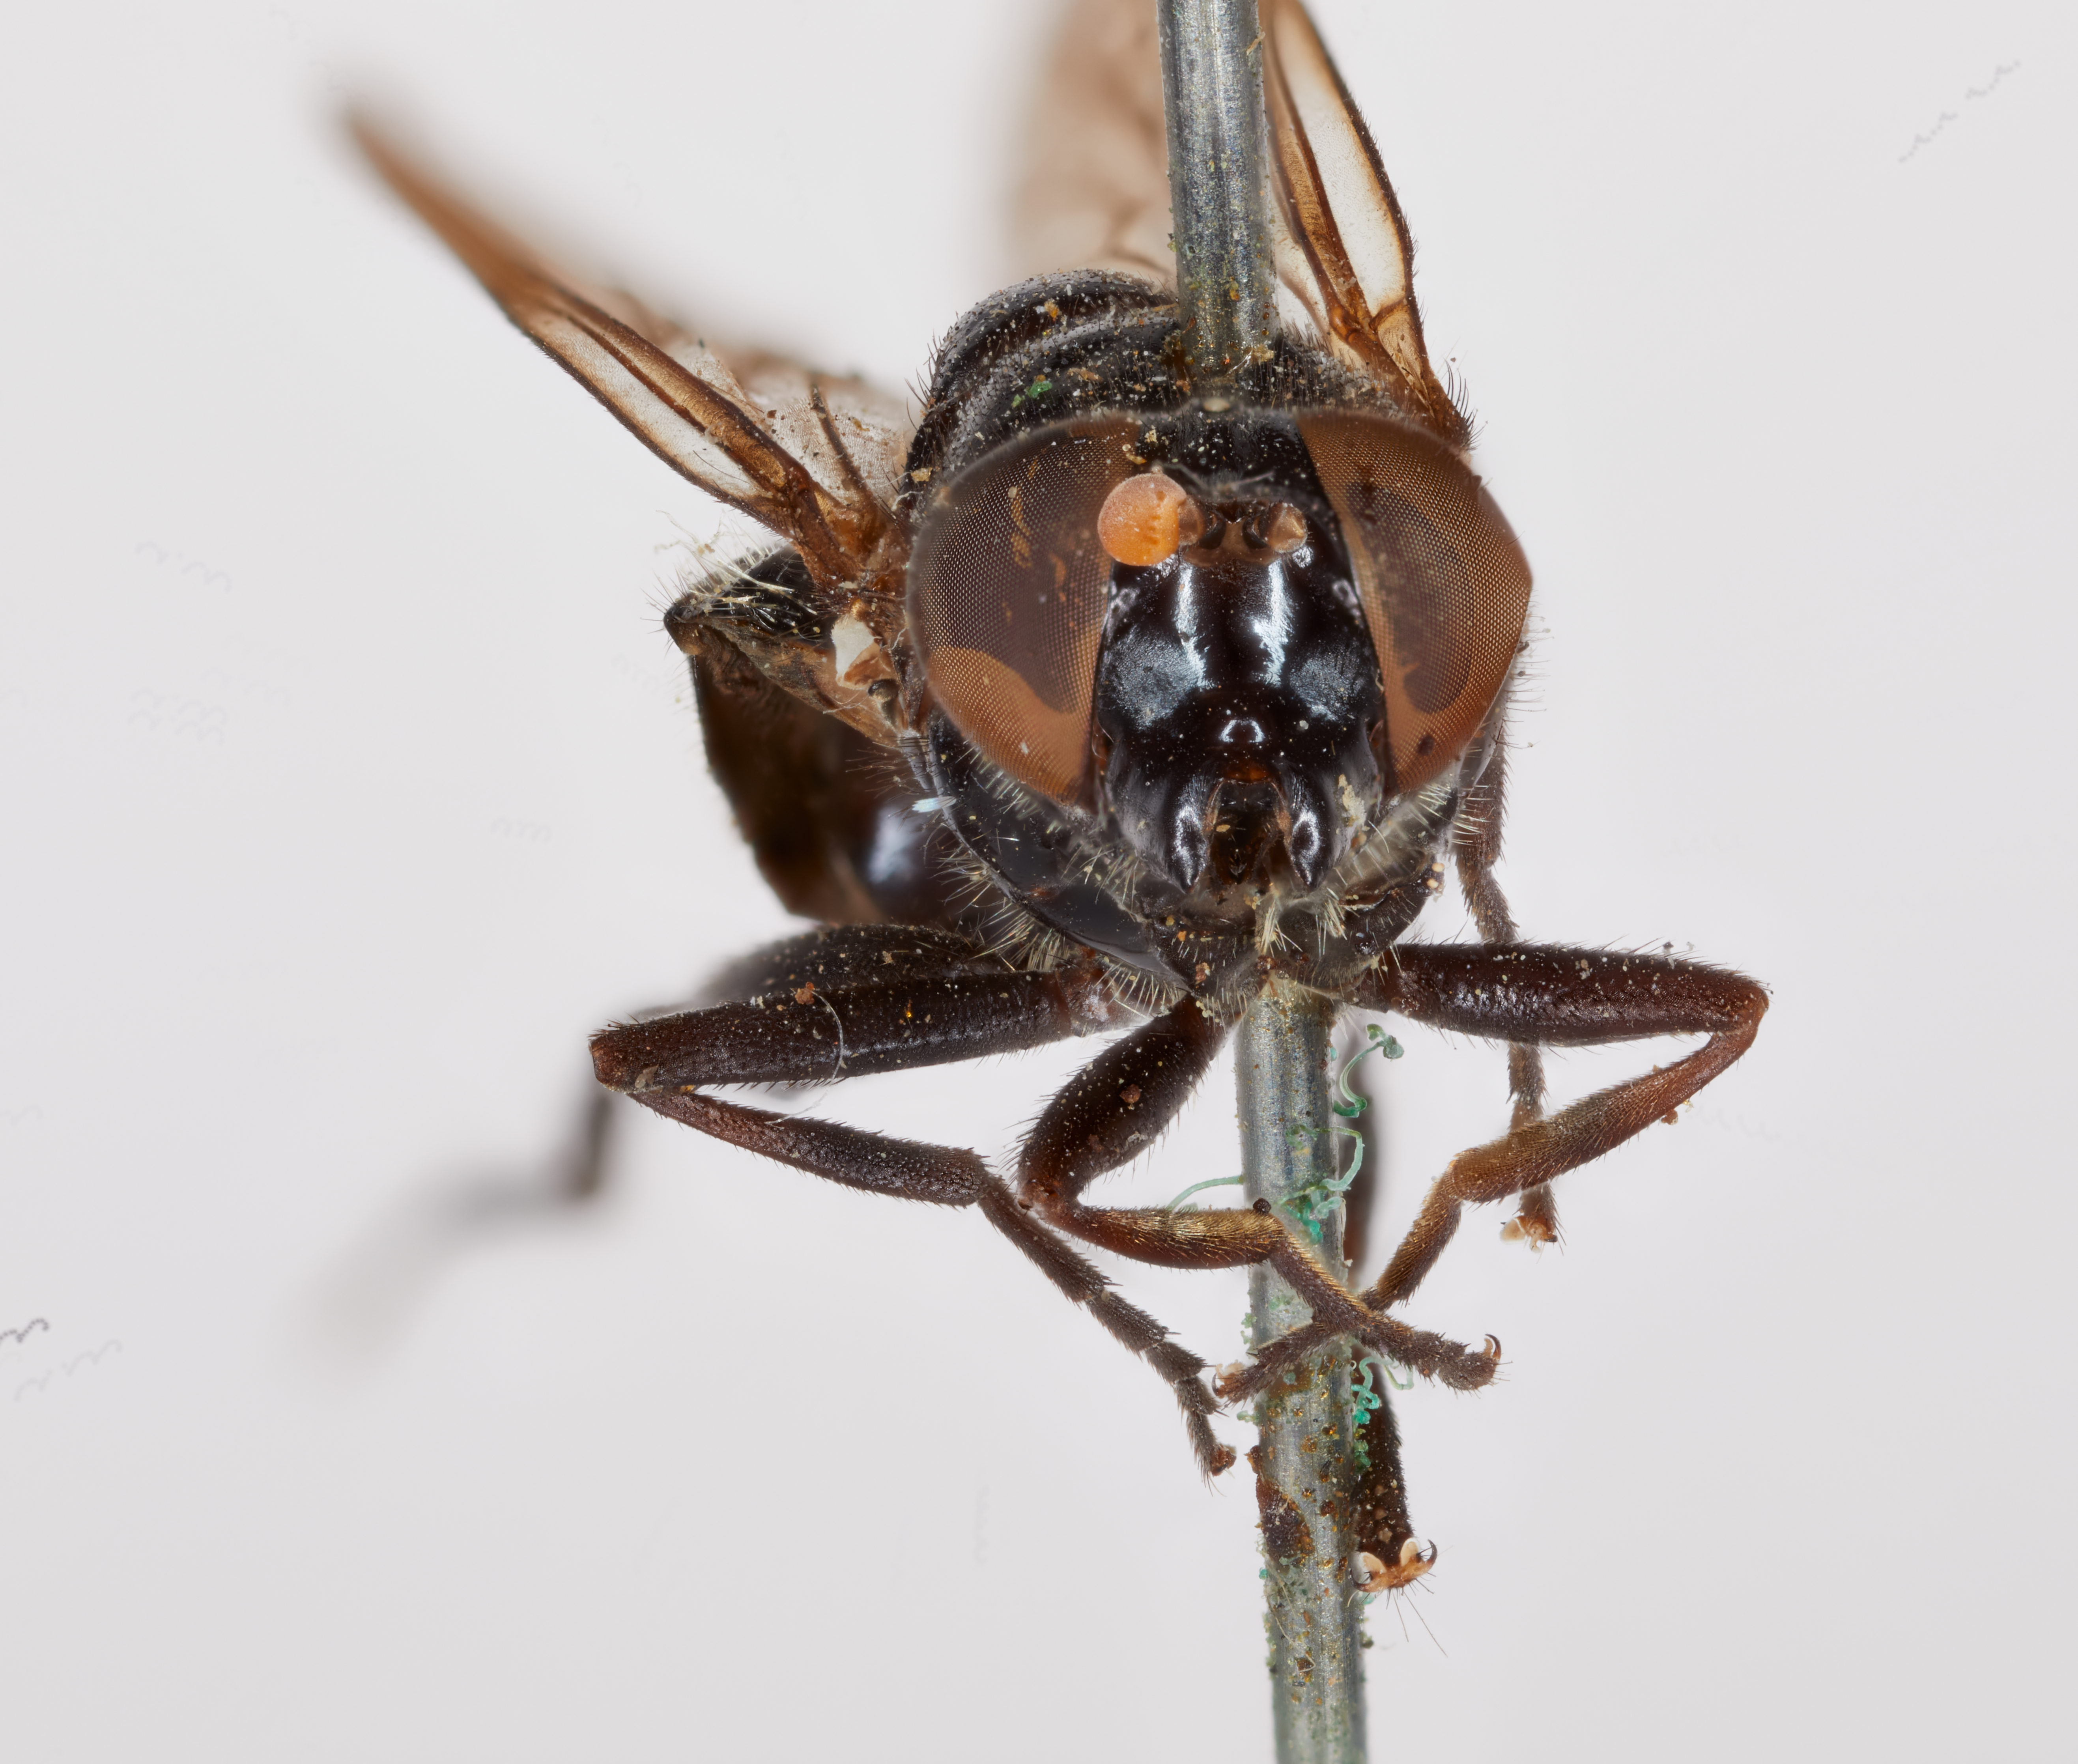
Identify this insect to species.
Myiolepta bella
